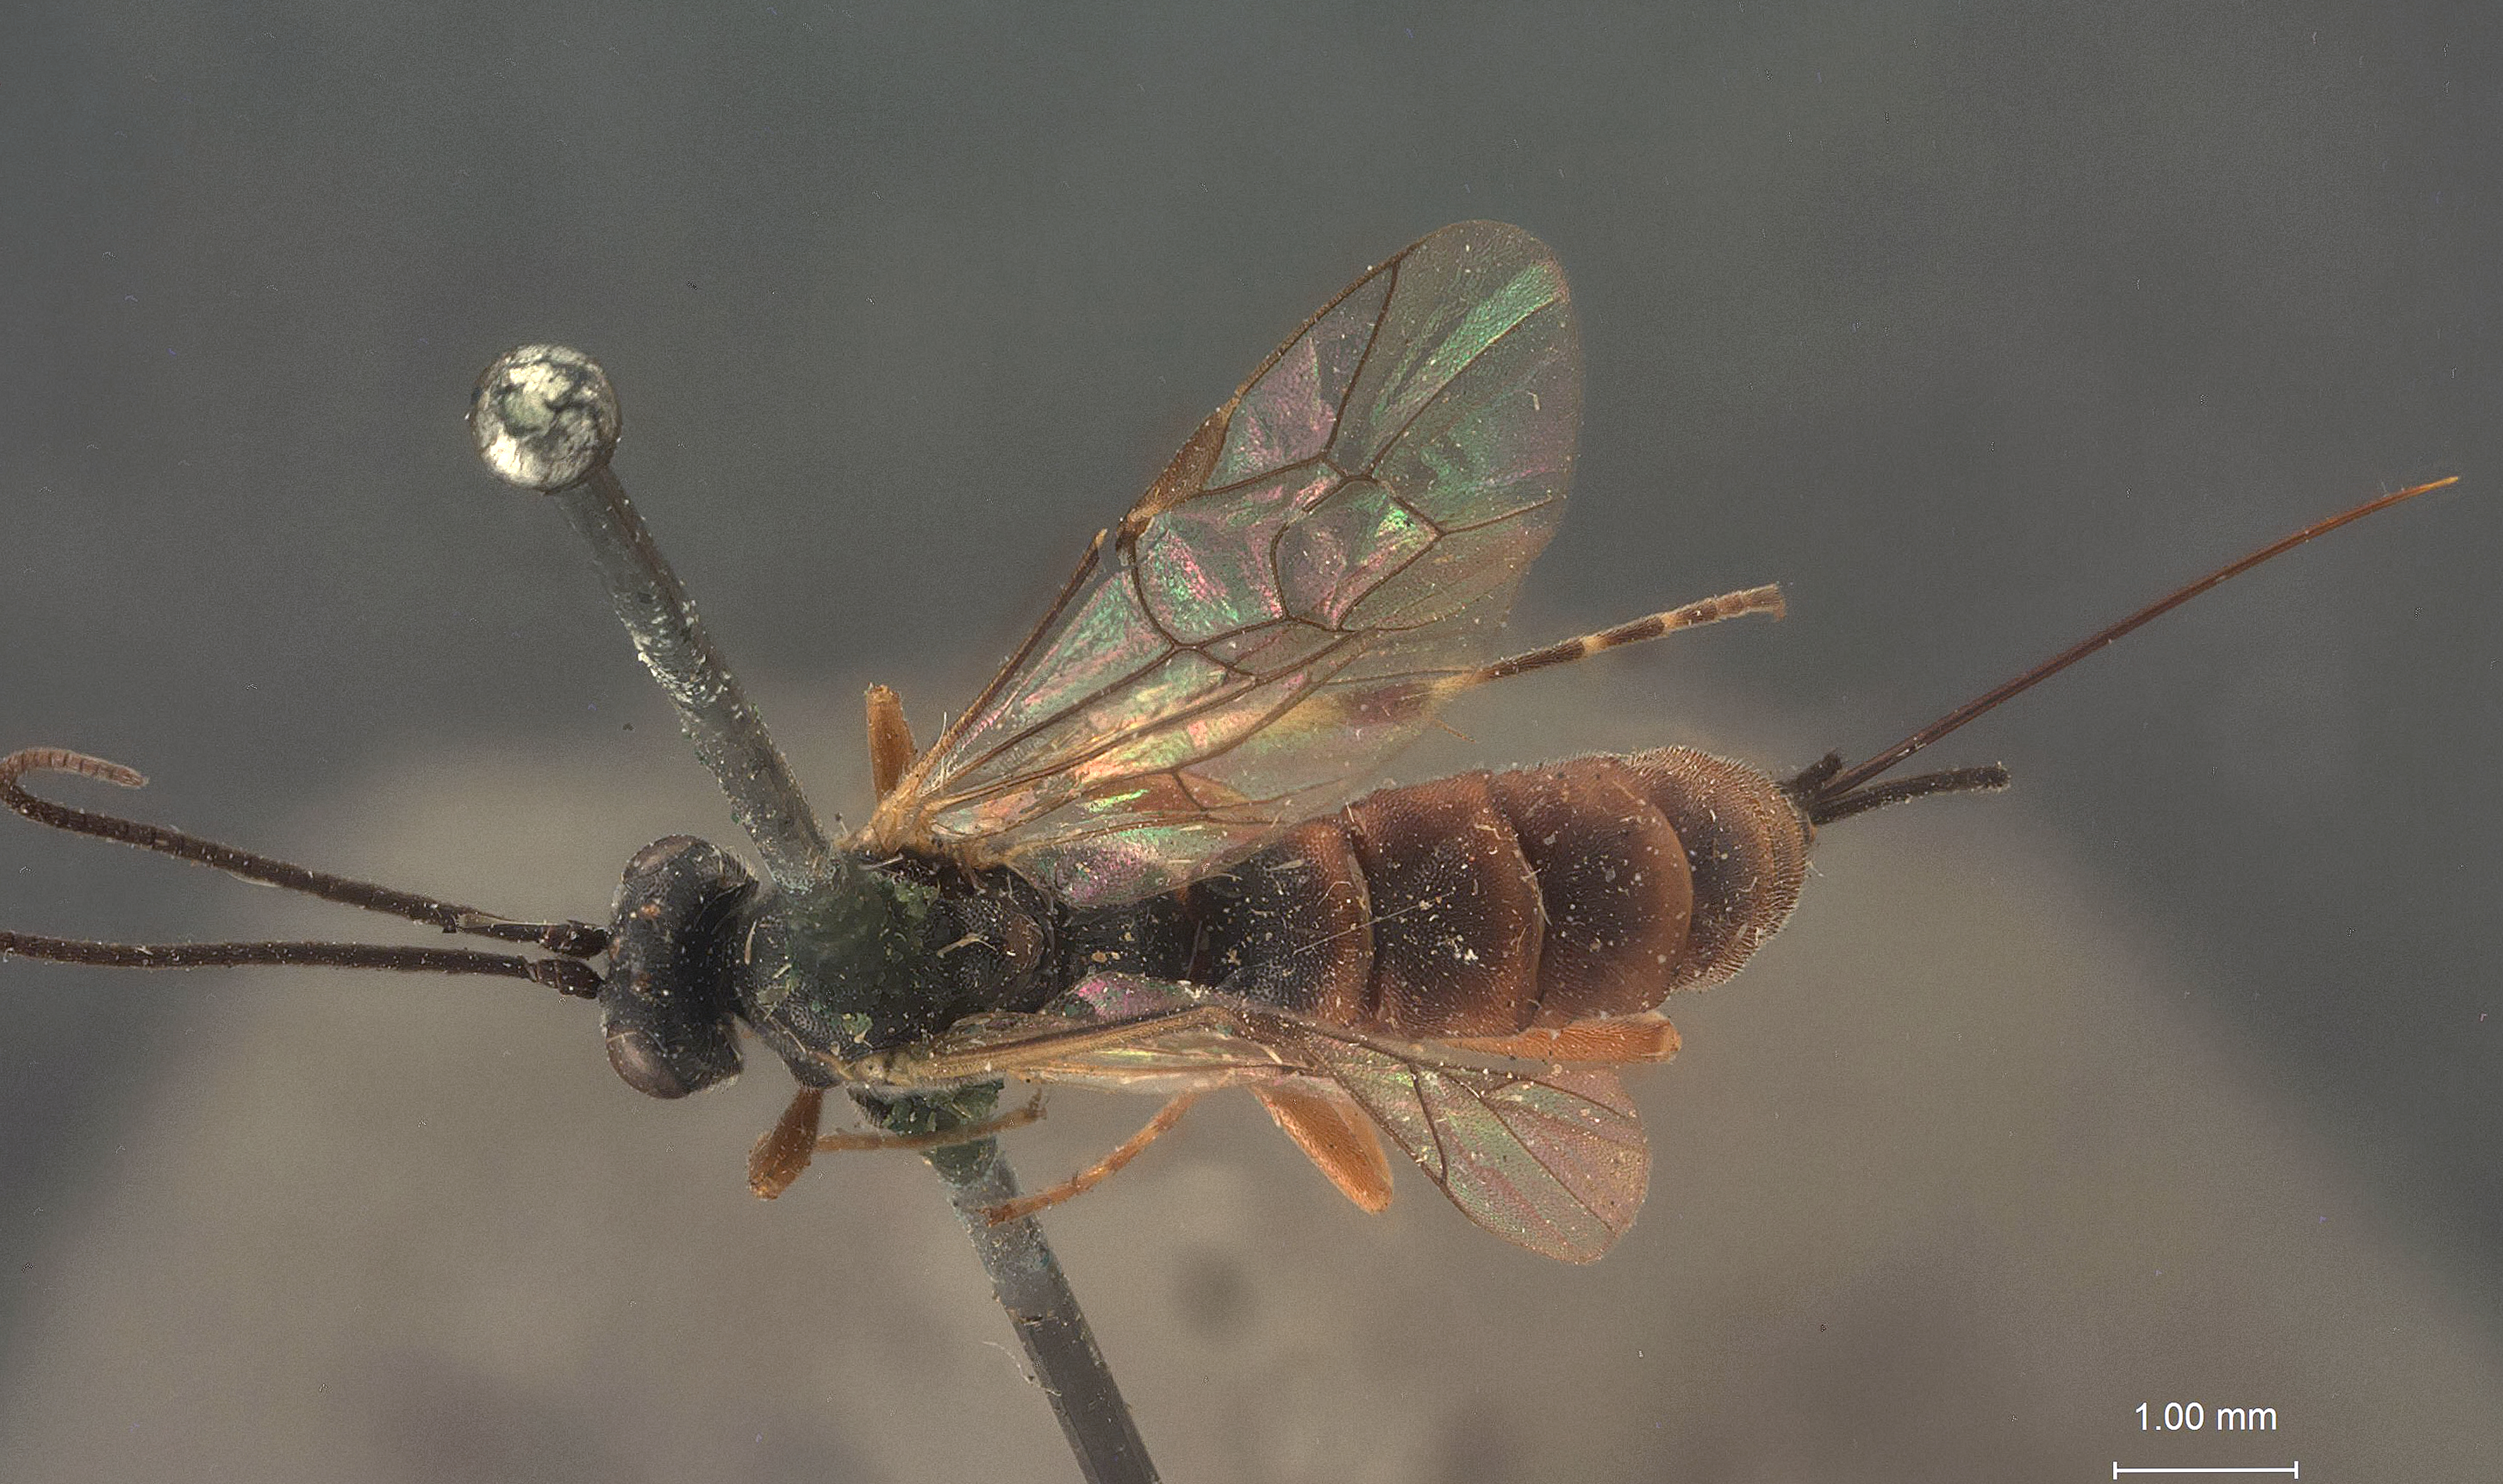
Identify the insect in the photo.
Glypta alameda
